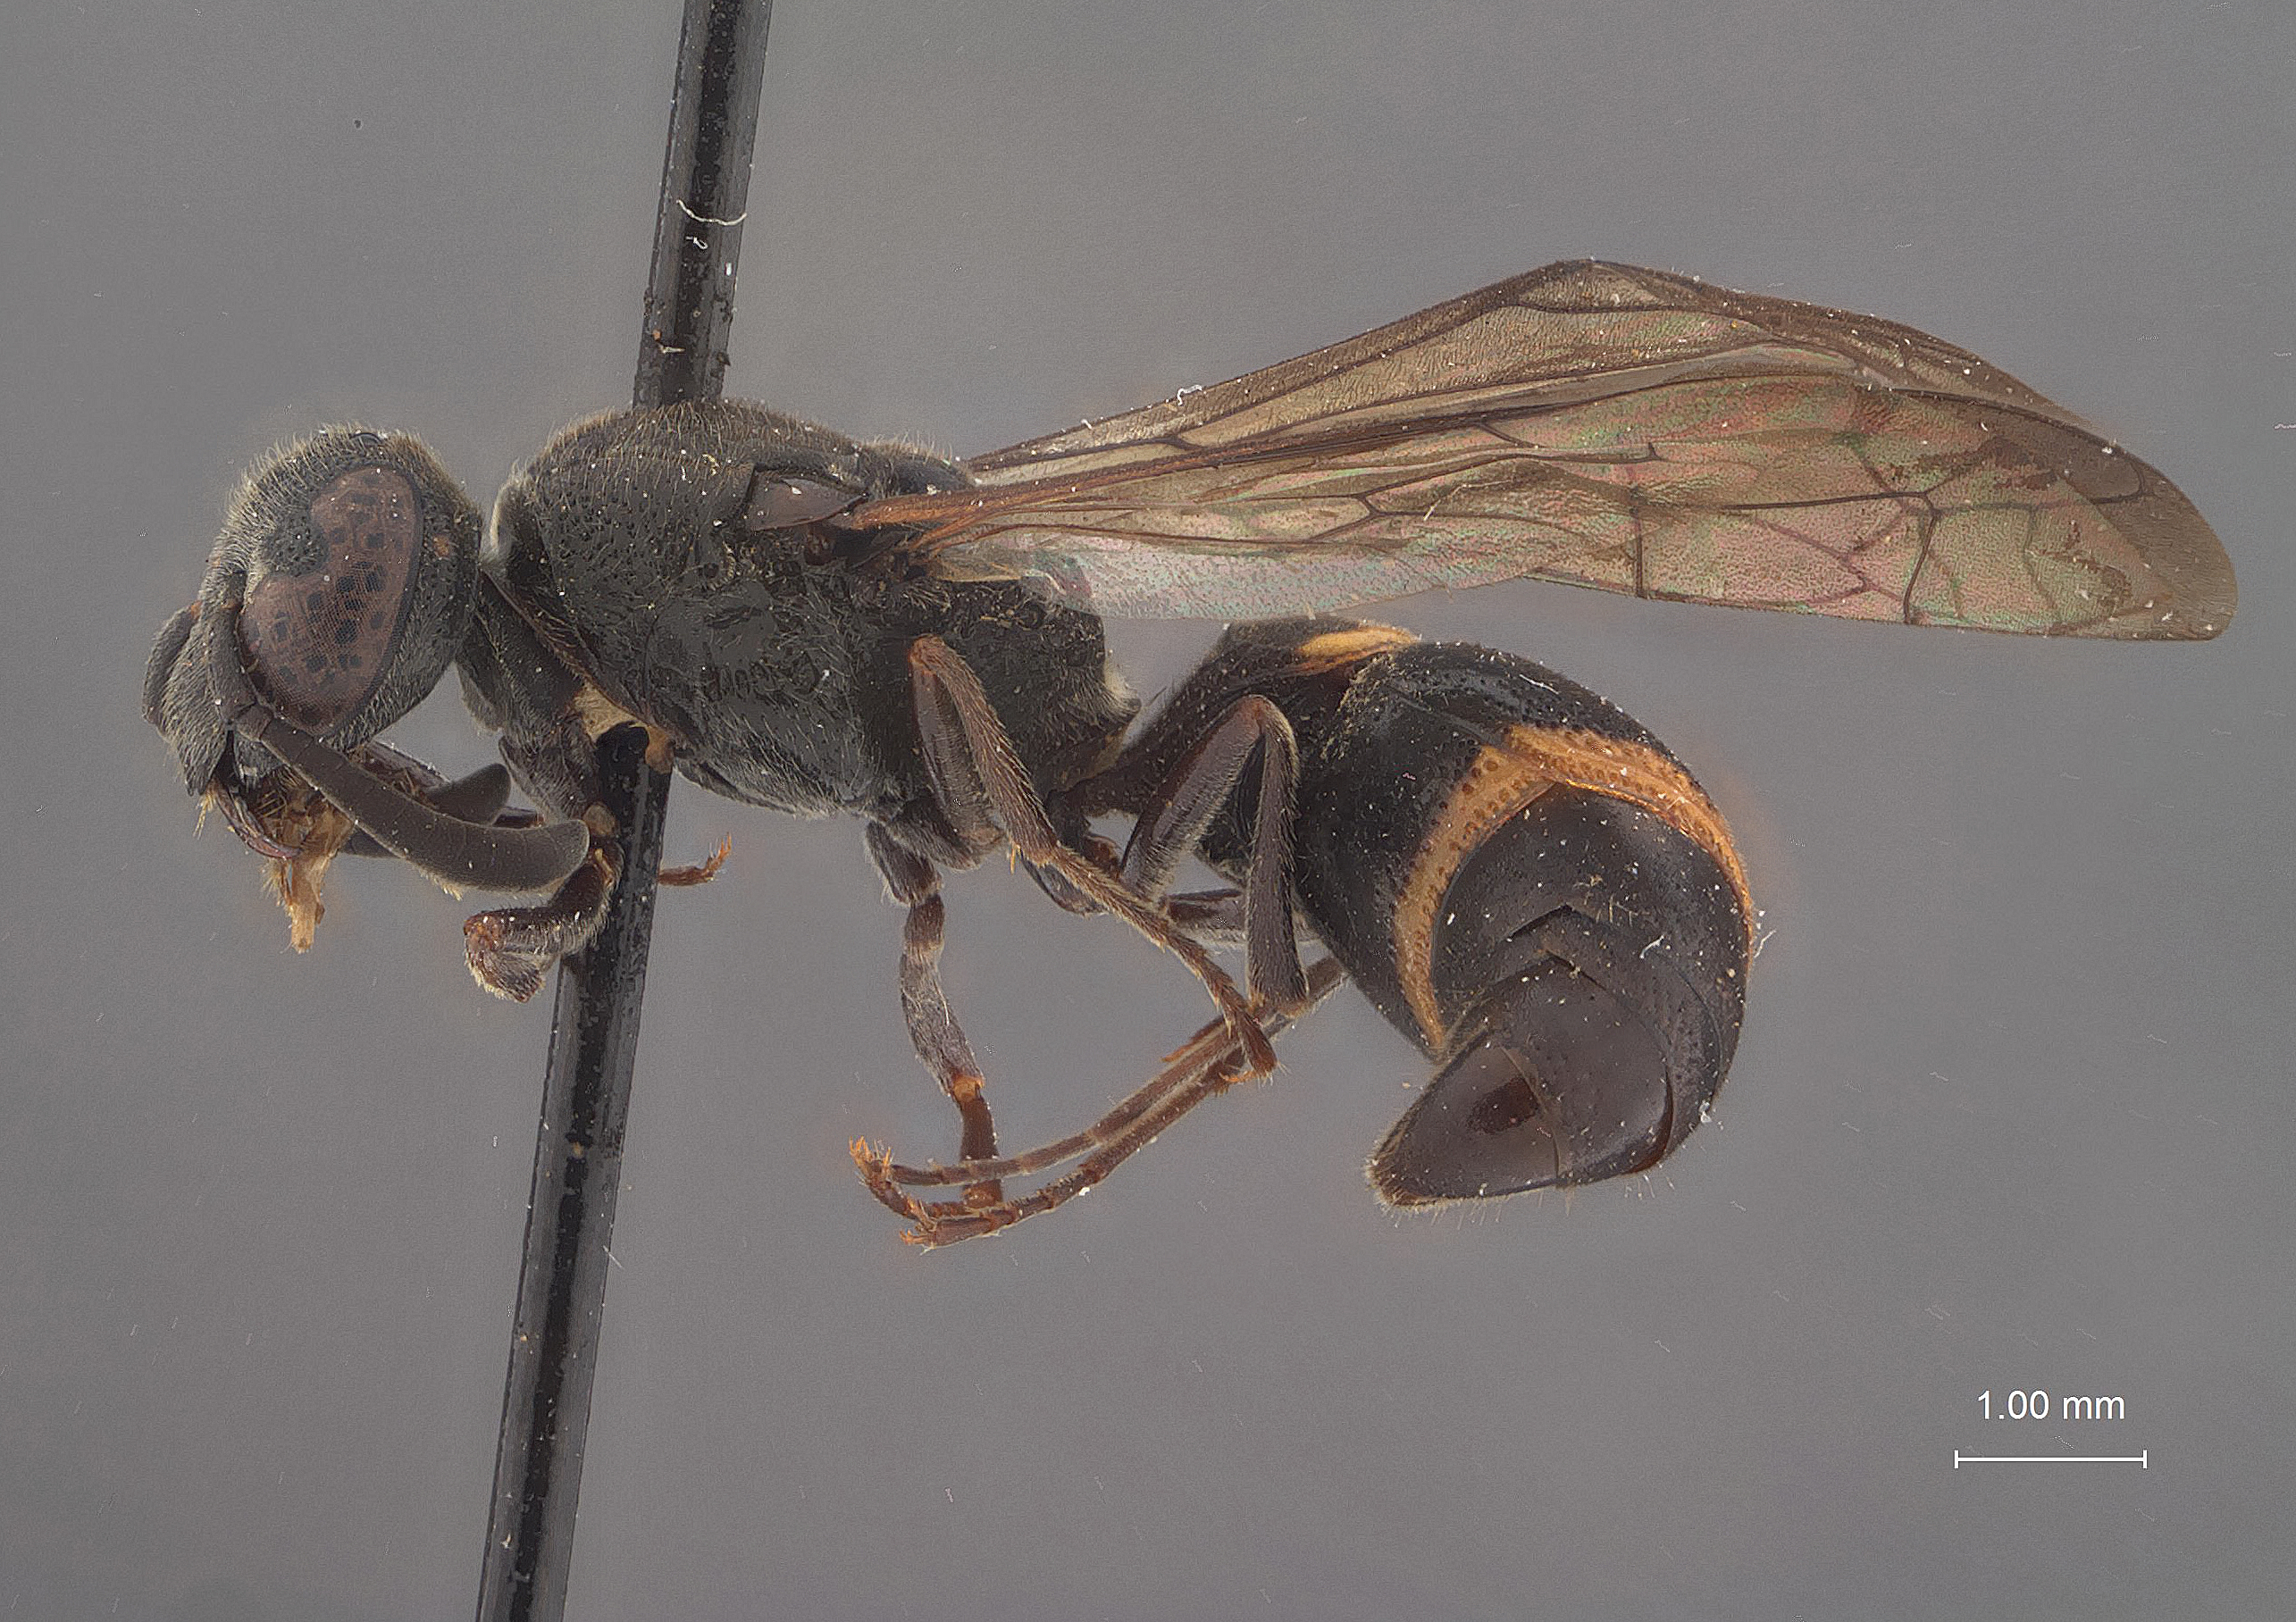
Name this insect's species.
Symmorphus ambotretus
